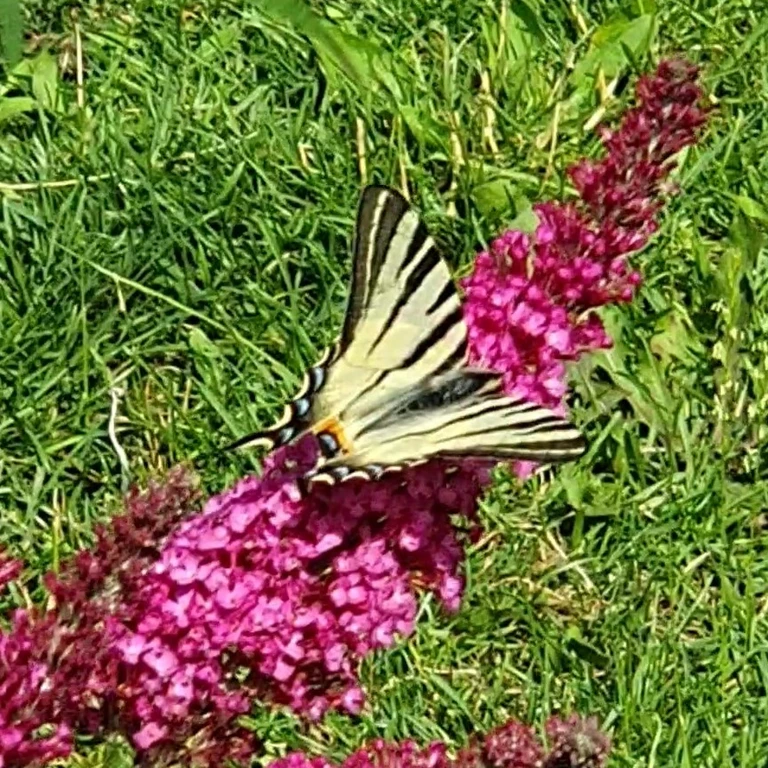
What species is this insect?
Iphiclides podalirius
